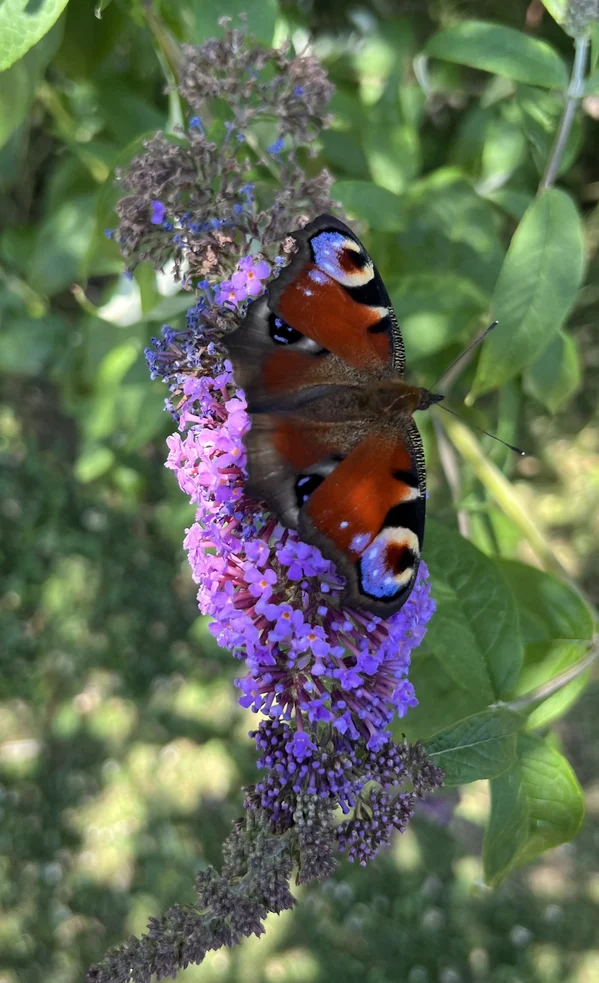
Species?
Aglais io
